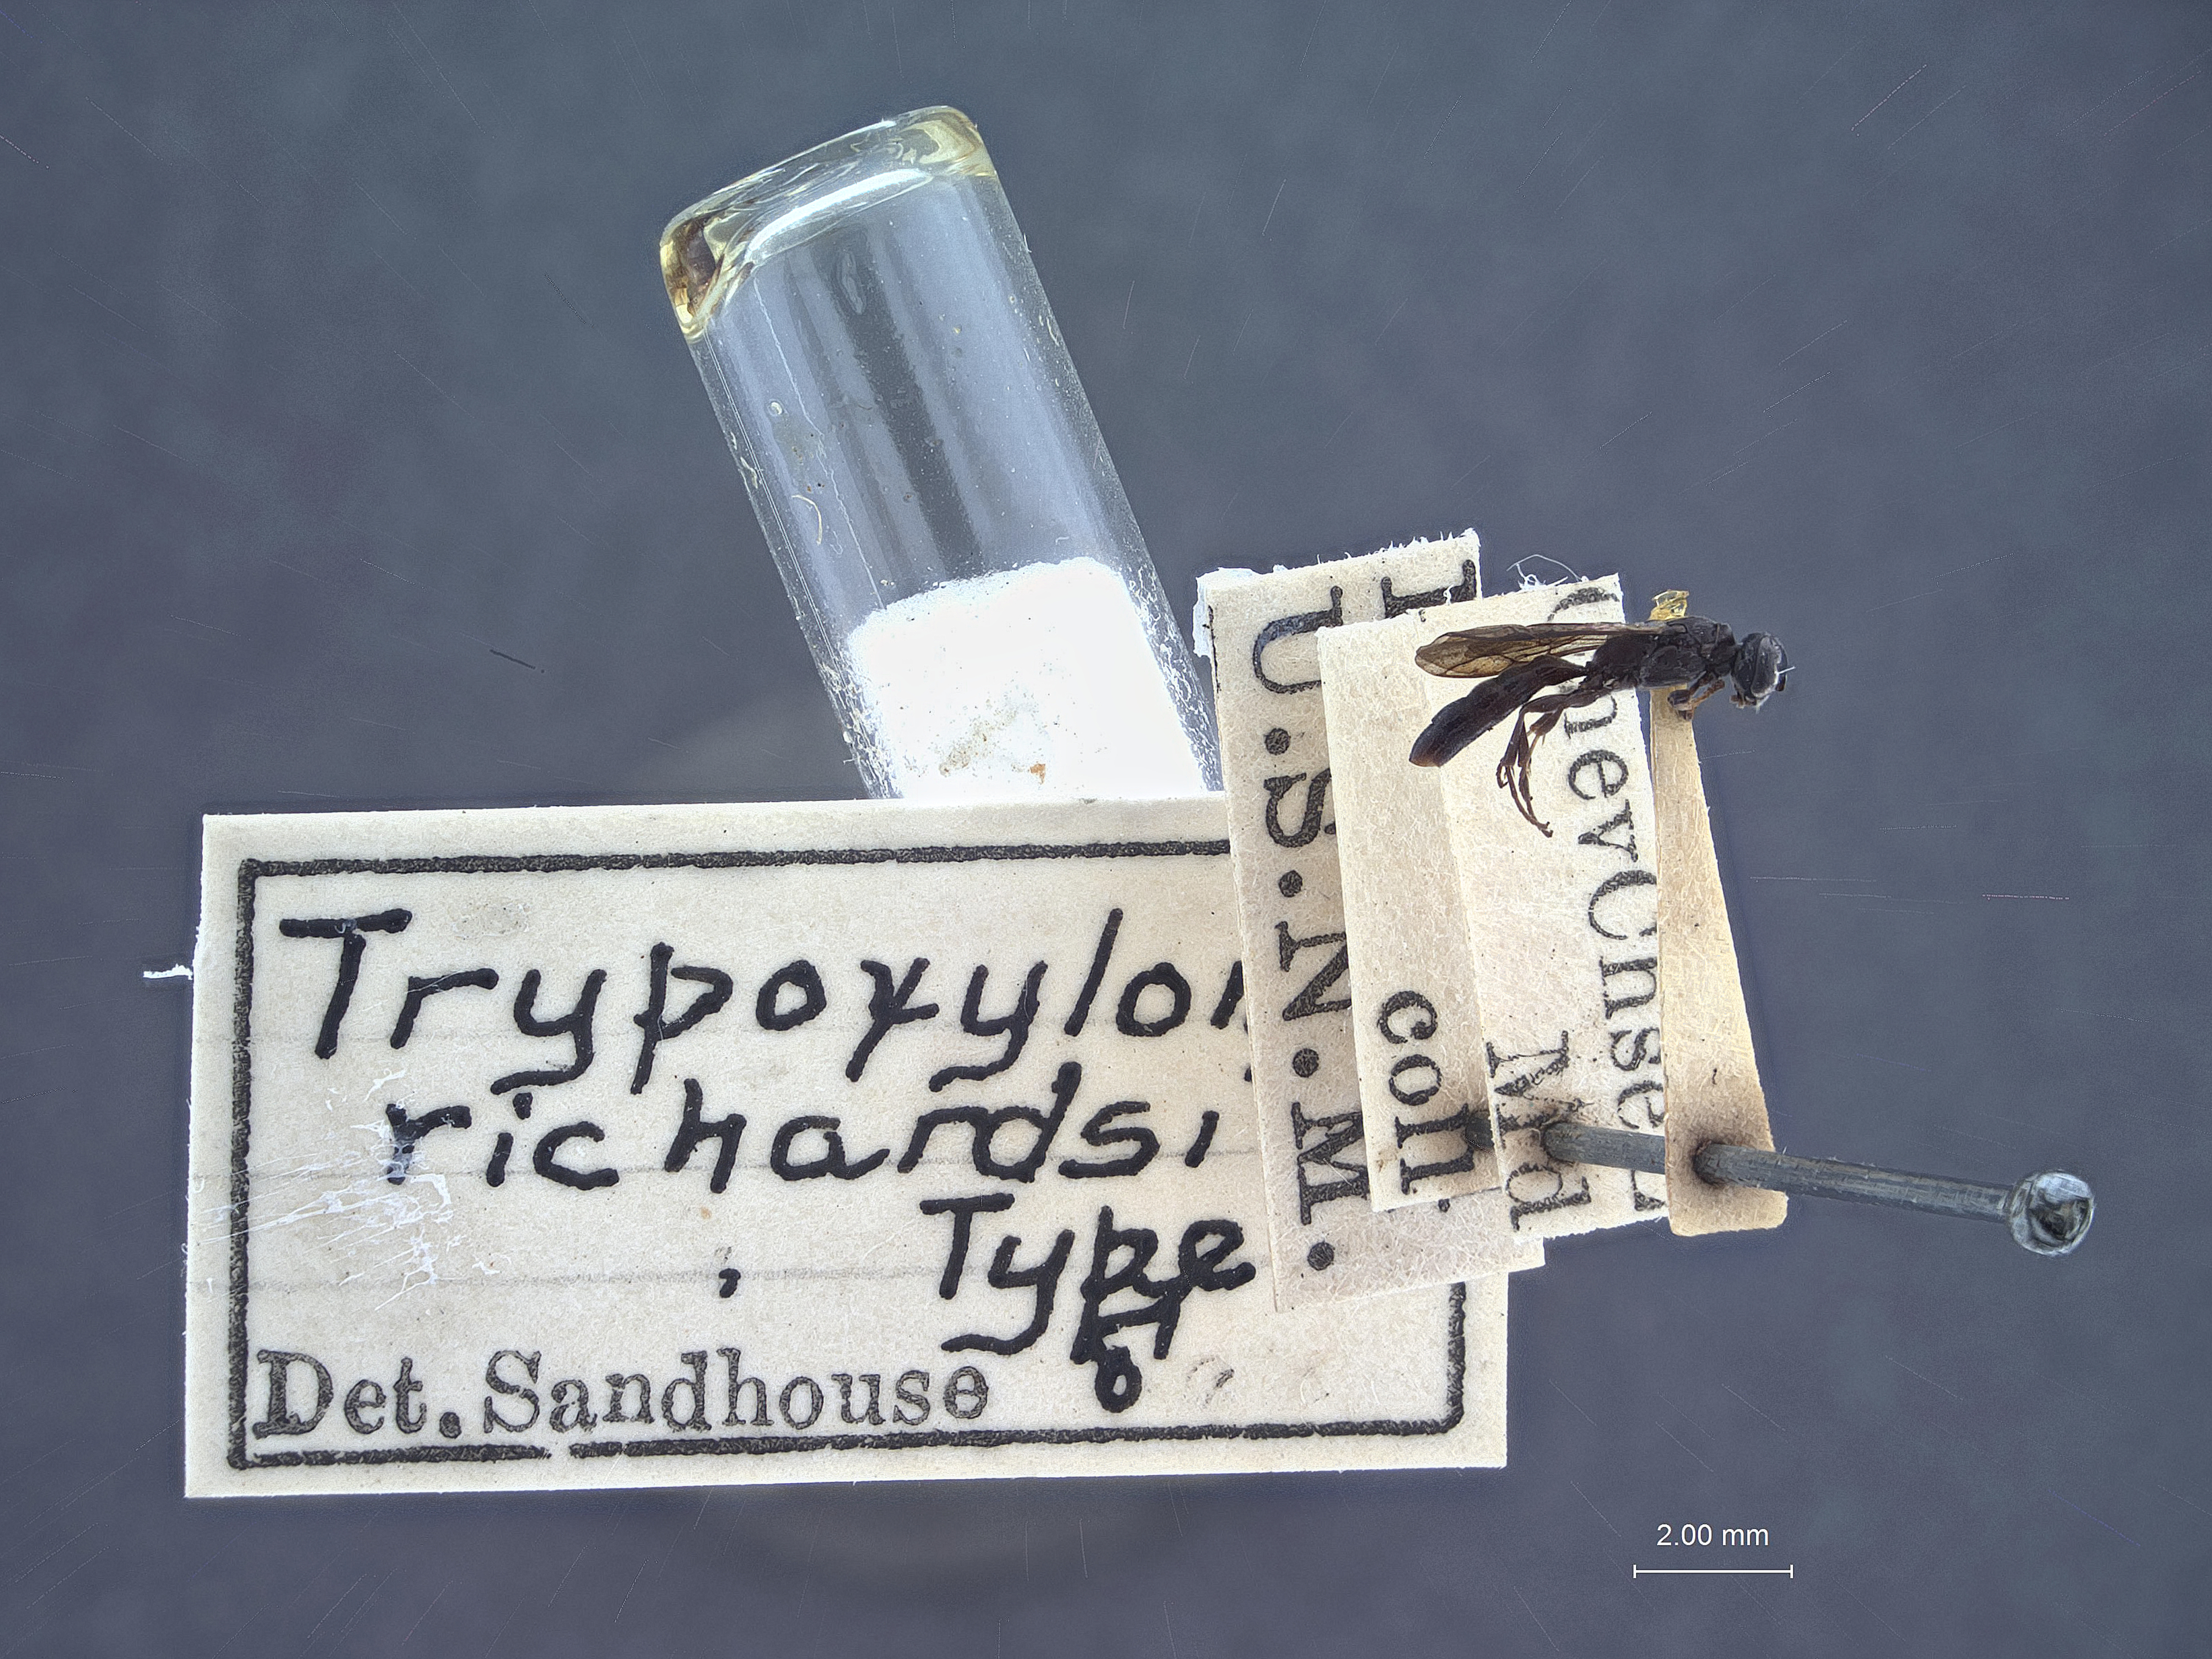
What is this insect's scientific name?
Trypoxylon richardsi
